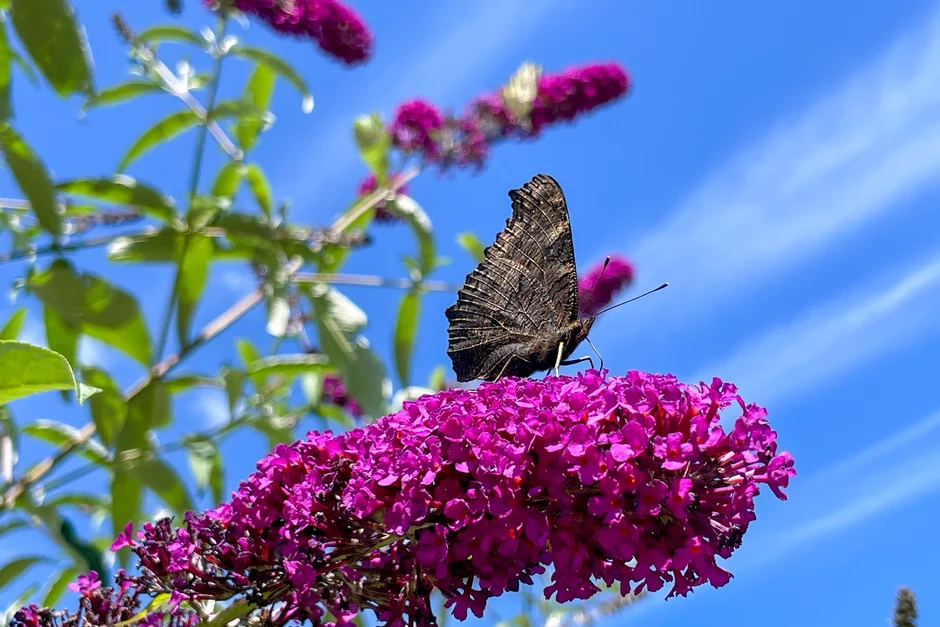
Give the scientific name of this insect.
Aglais io
